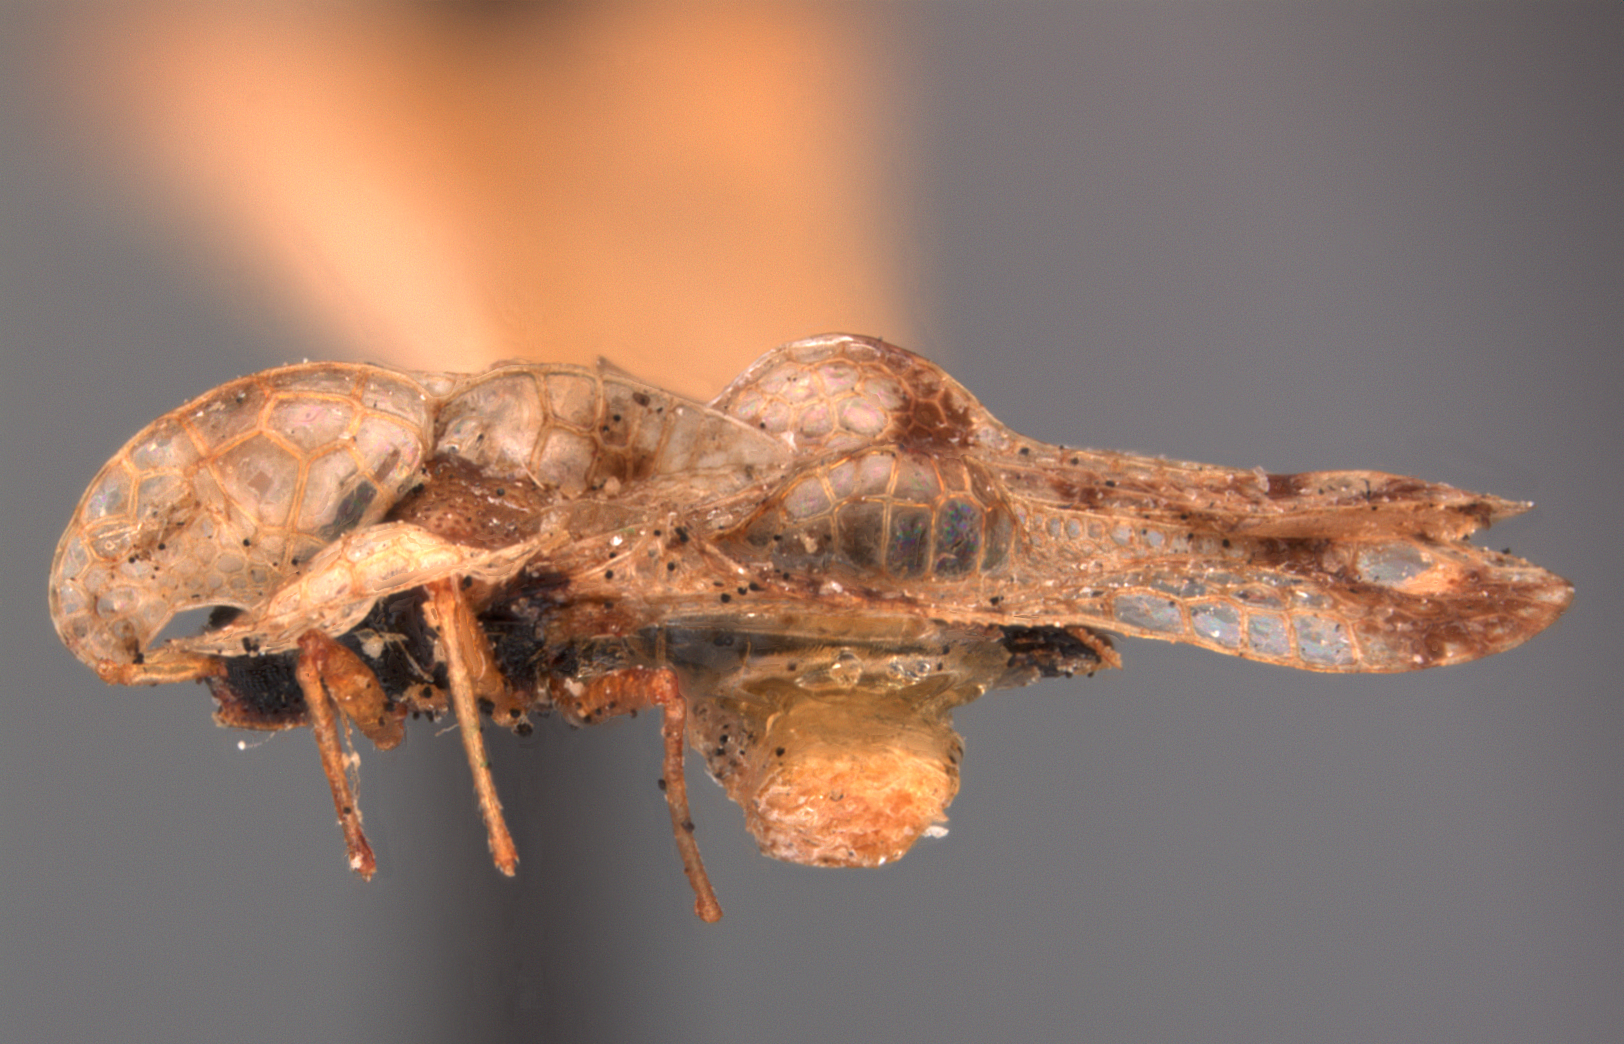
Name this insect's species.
Corythucha hoodiana
